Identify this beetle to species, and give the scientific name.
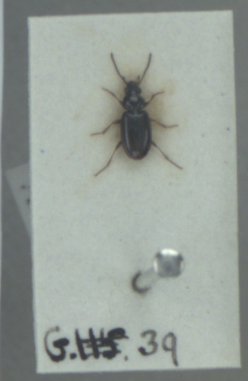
Bembidion guttula
